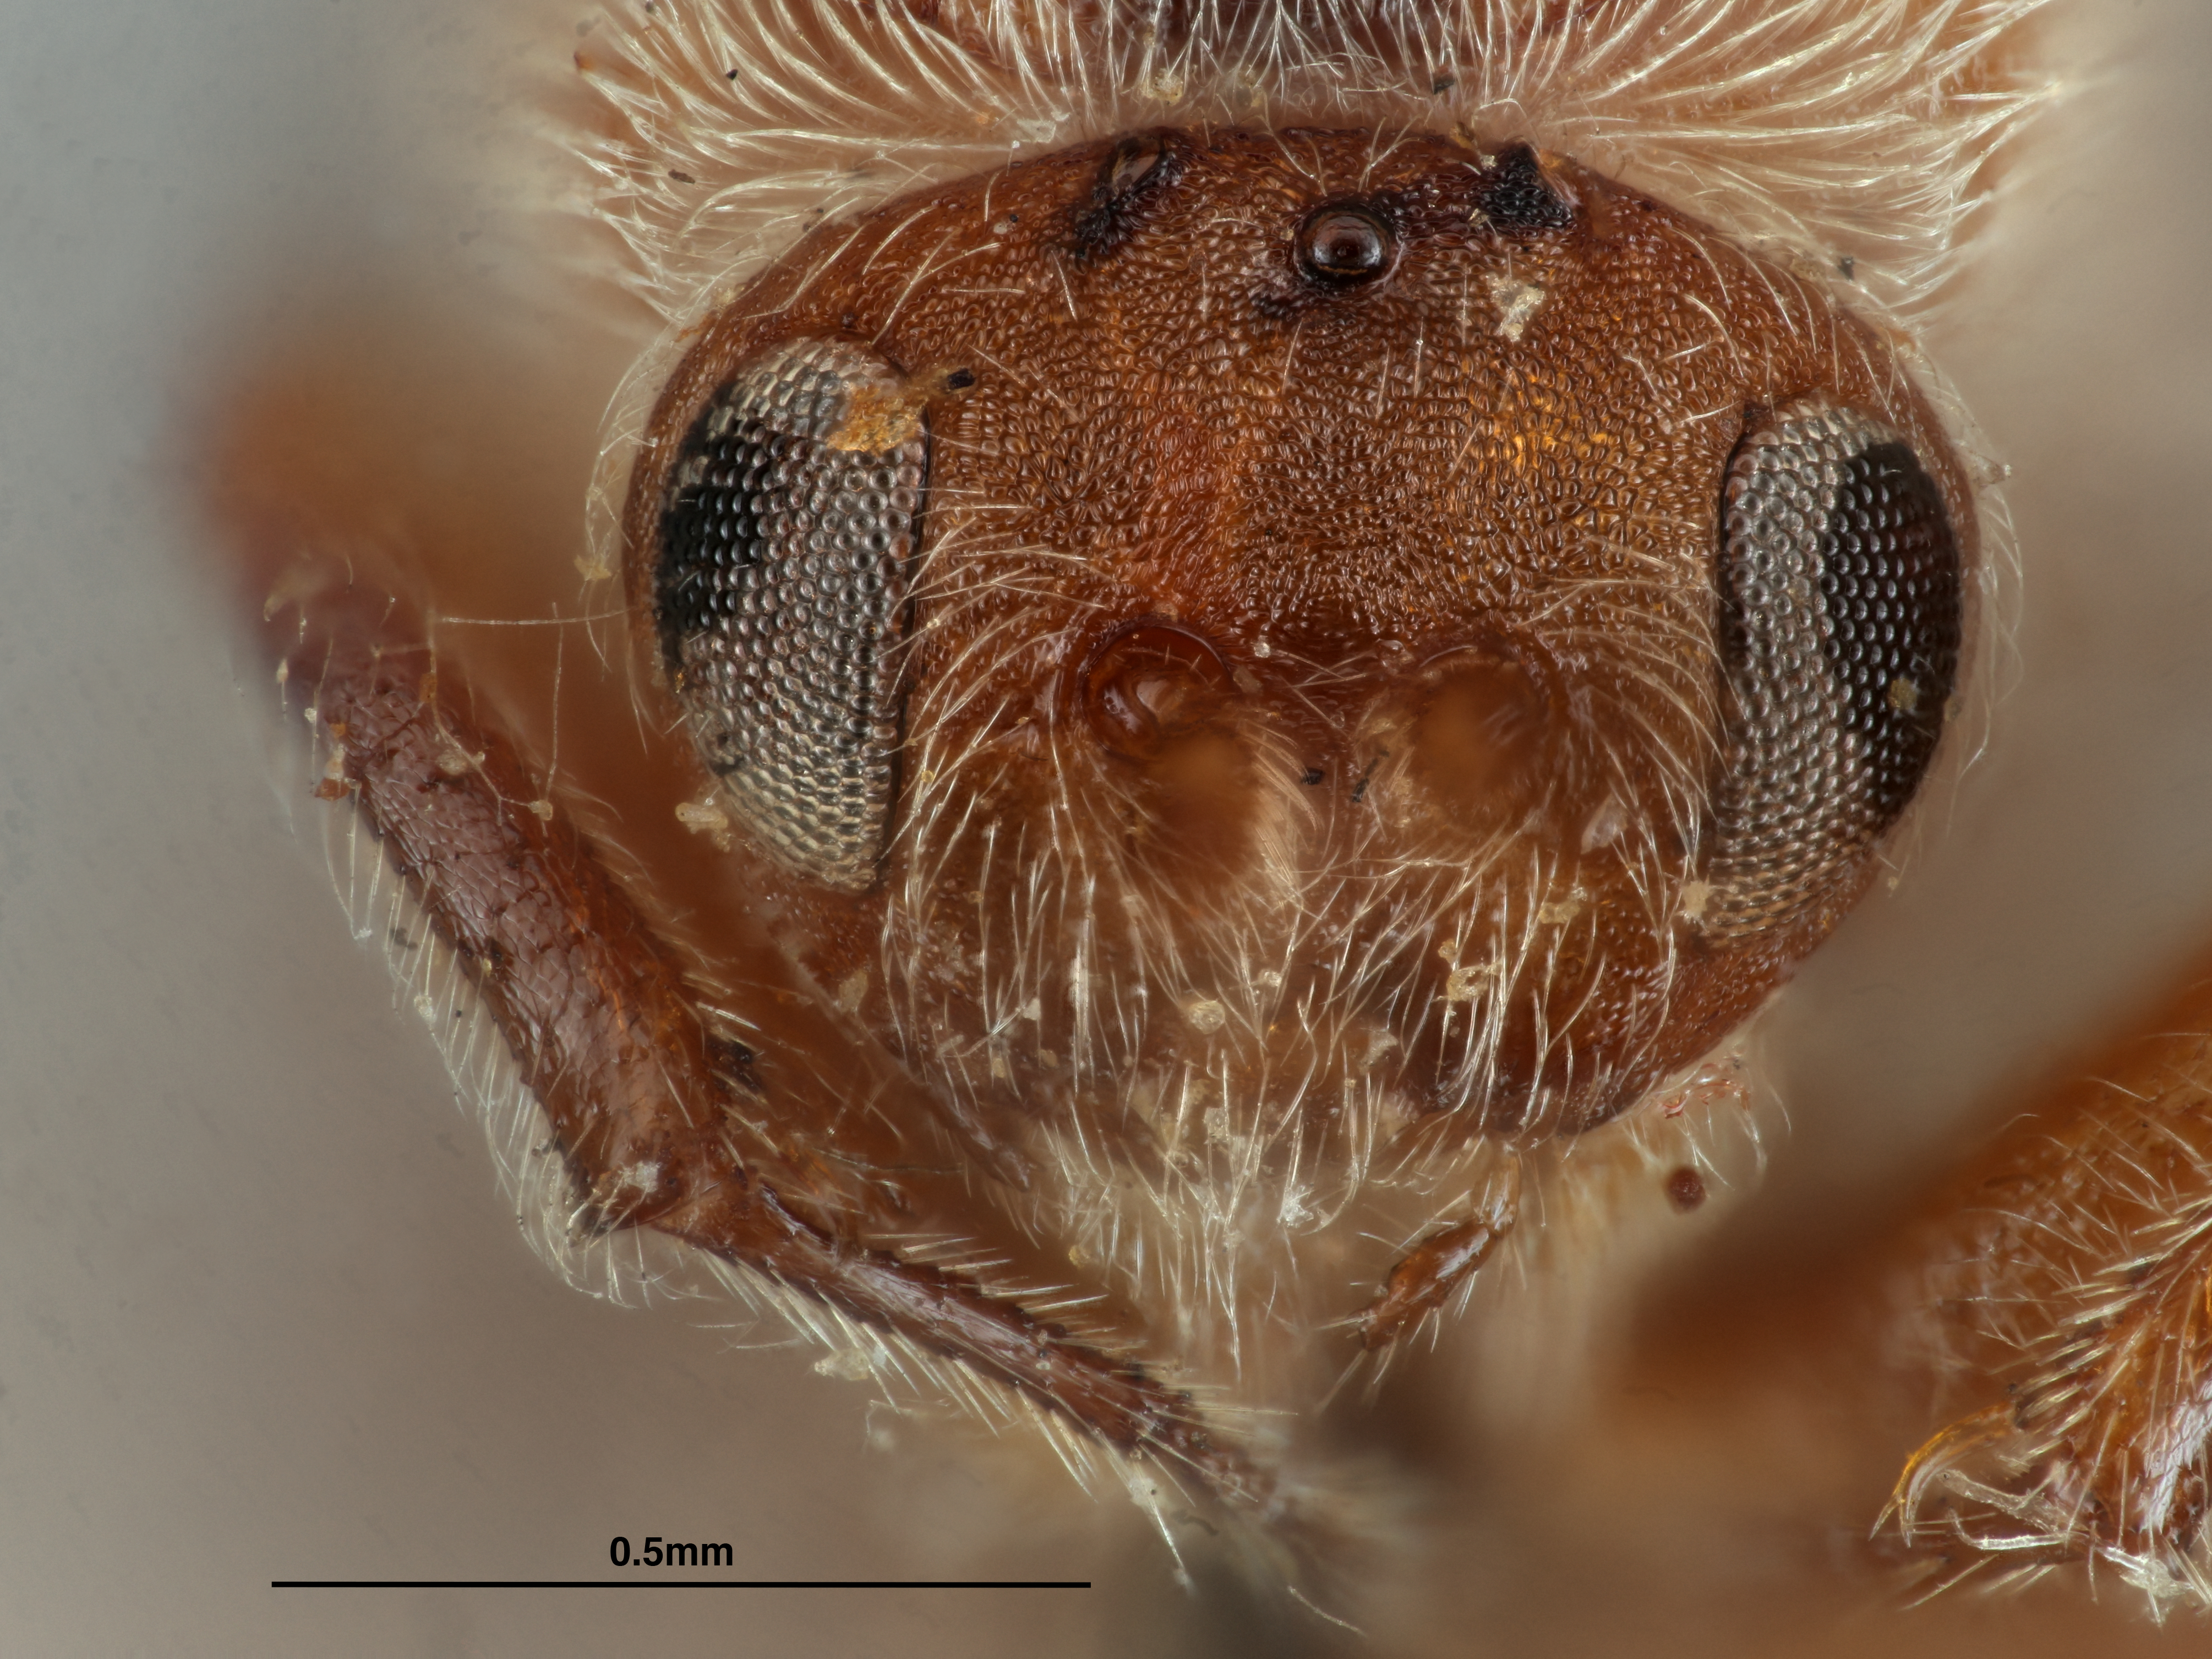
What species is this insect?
Holcaspis douglasii
